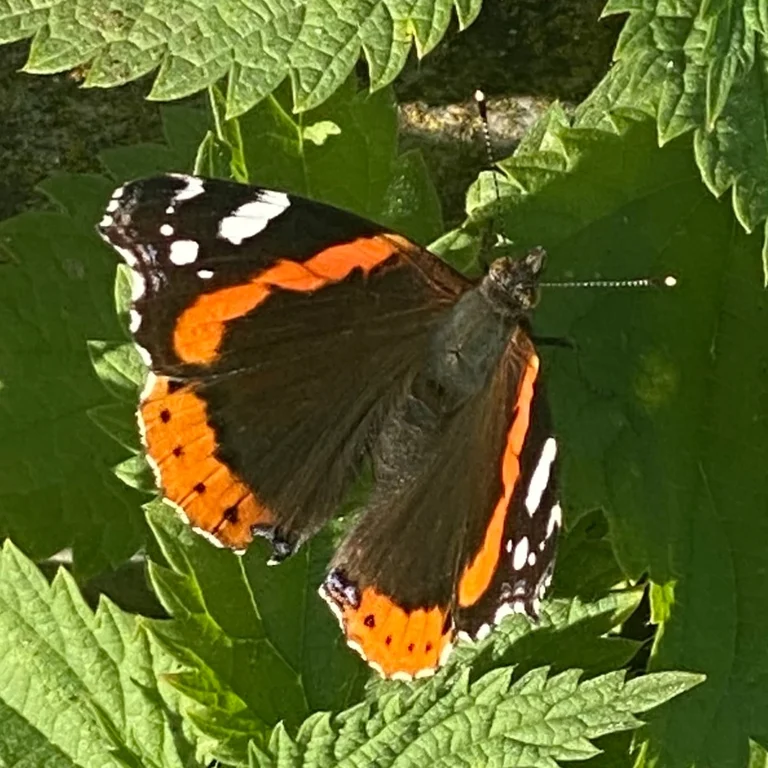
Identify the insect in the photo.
Vanessa atalanta
